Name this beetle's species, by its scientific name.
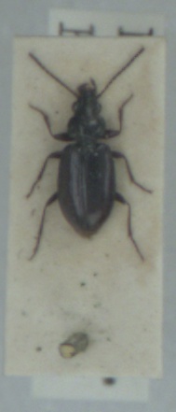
Bembidion aeneum
